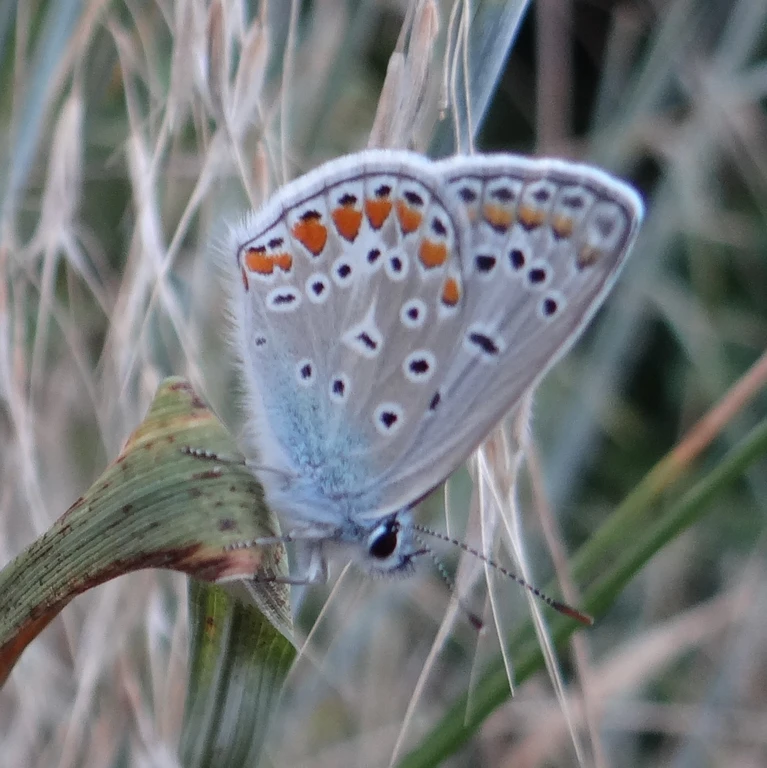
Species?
Polyommatus icarus
